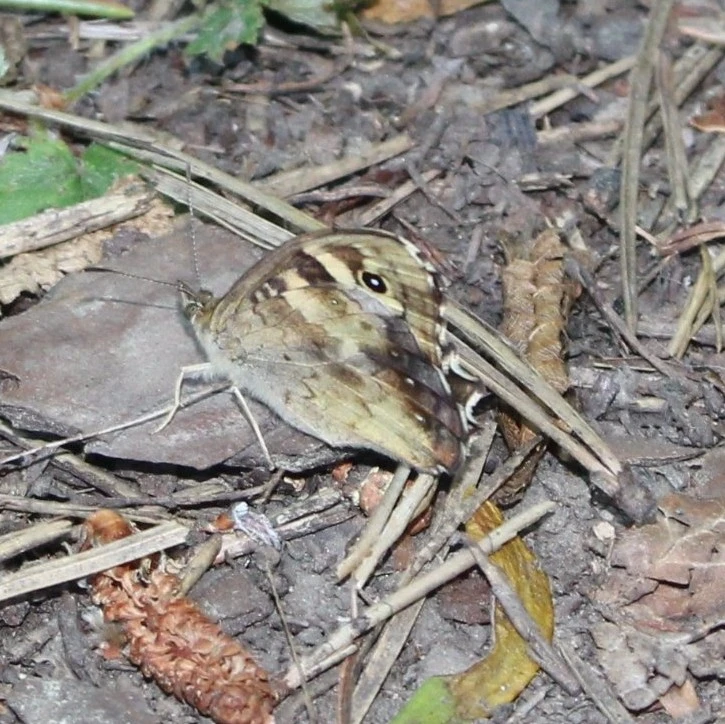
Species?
Pararge aegeria
